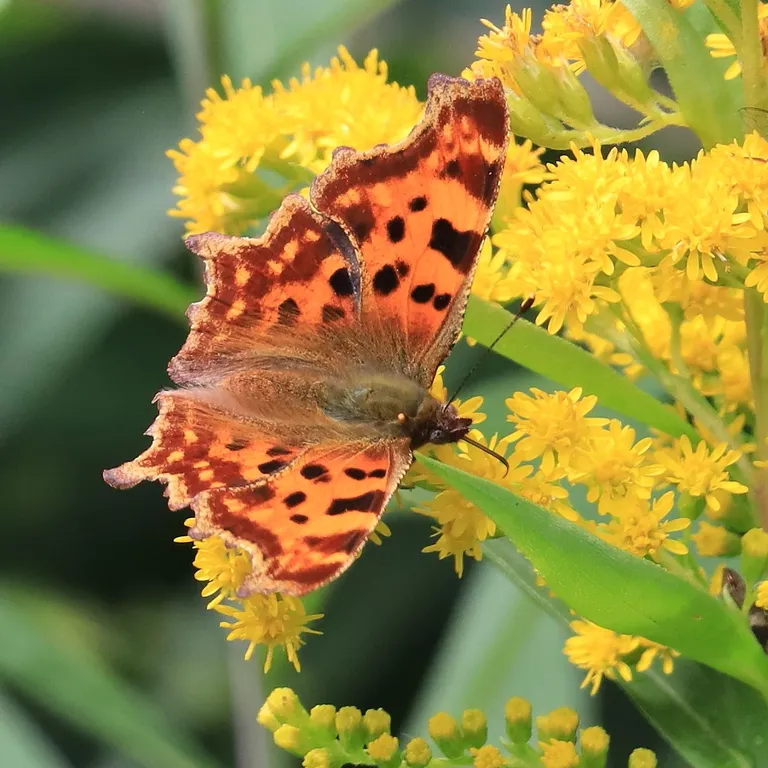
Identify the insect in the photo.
Polygonia c-album
